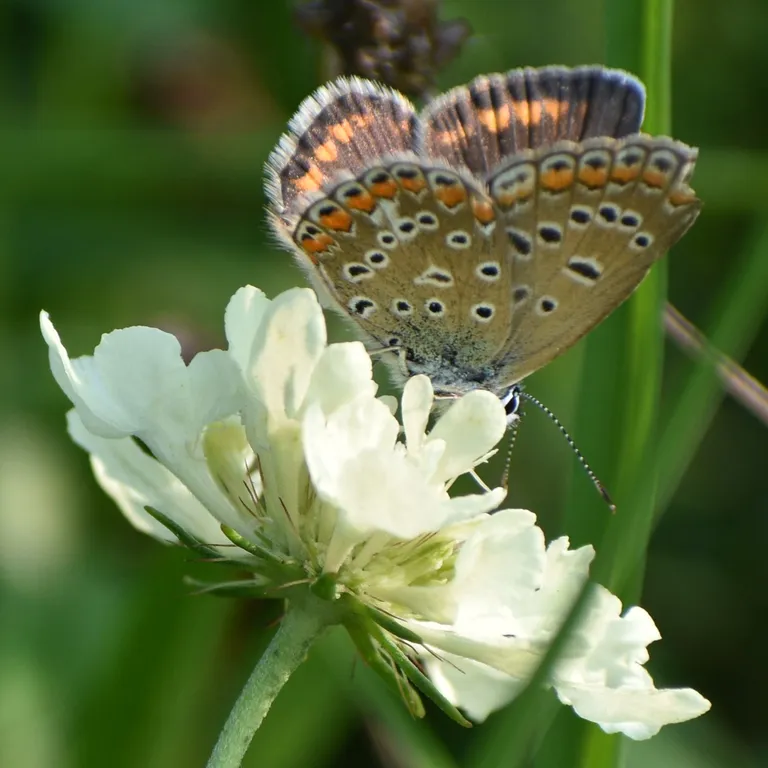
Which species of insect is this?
Polyommatus icarus
